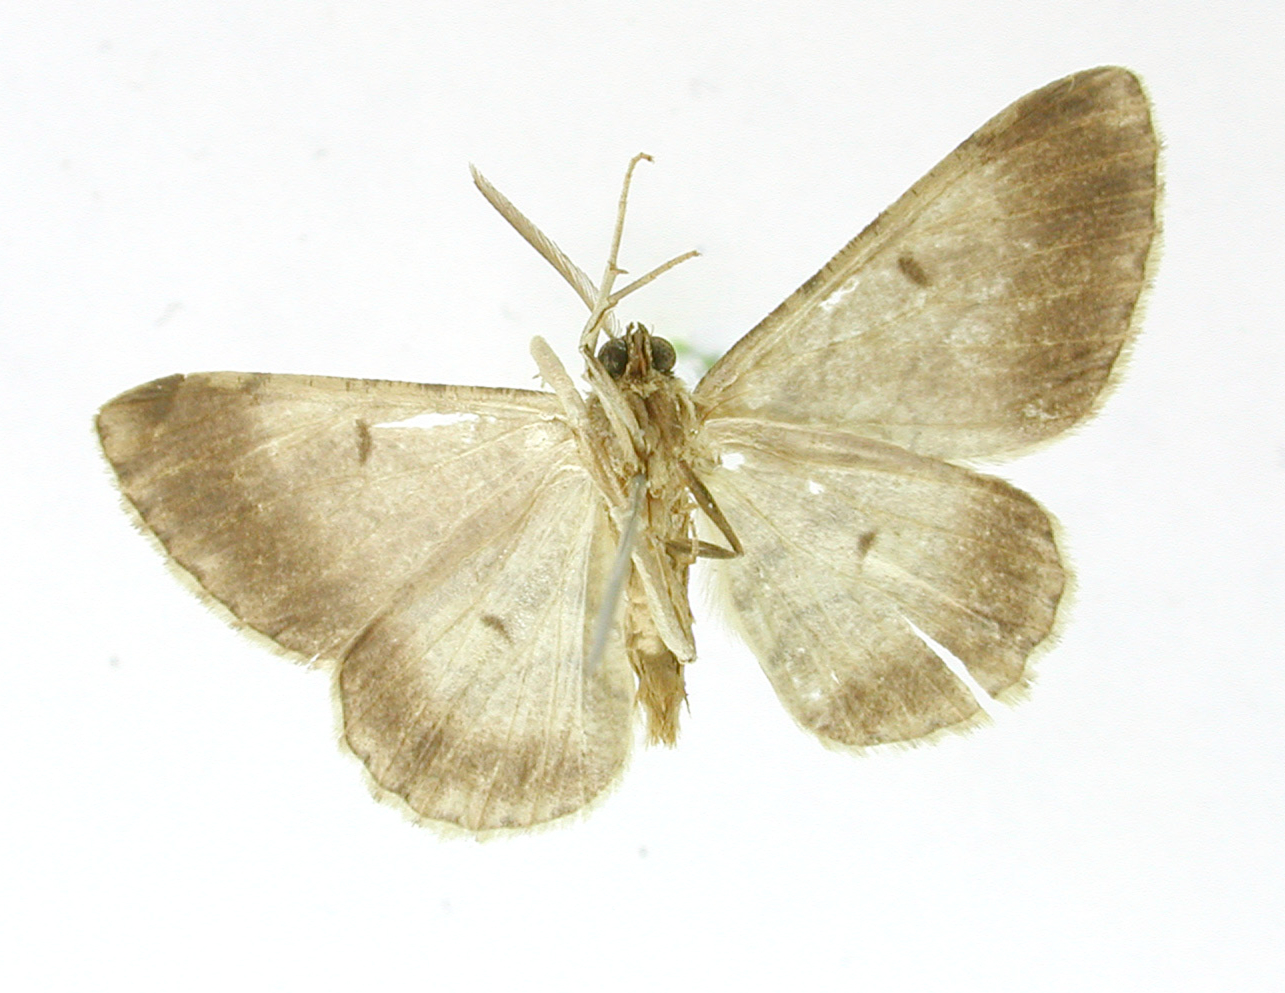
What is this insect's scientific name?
Iridopsis memor
